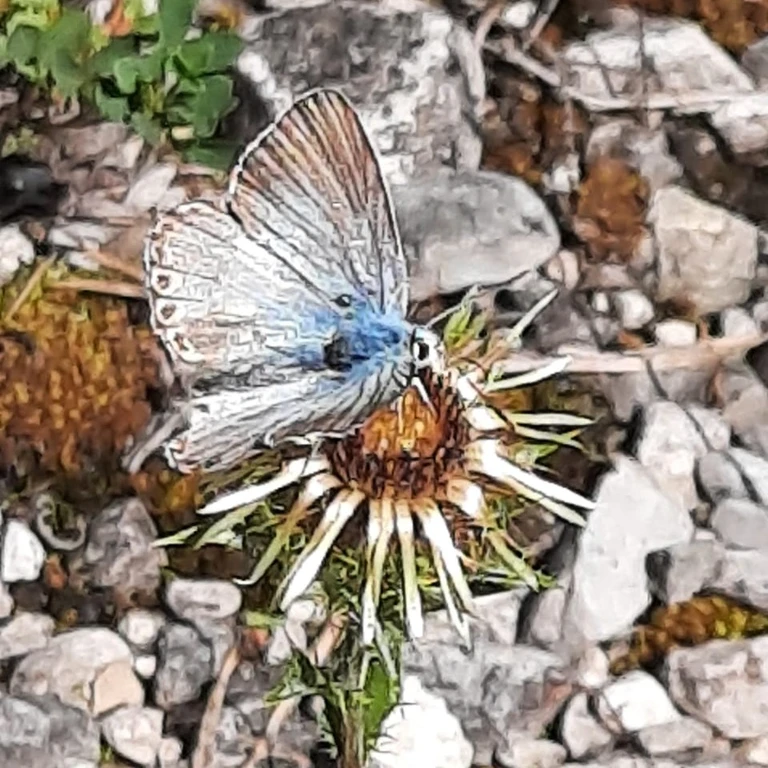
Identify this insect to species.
Lysandra coridon
